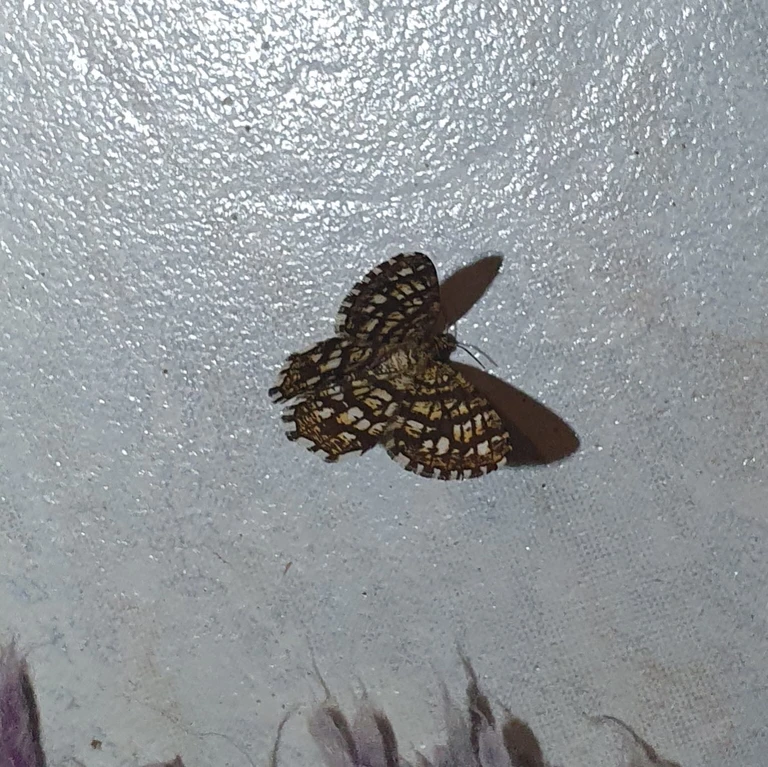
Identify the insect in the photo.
Chiasmia clathrata
